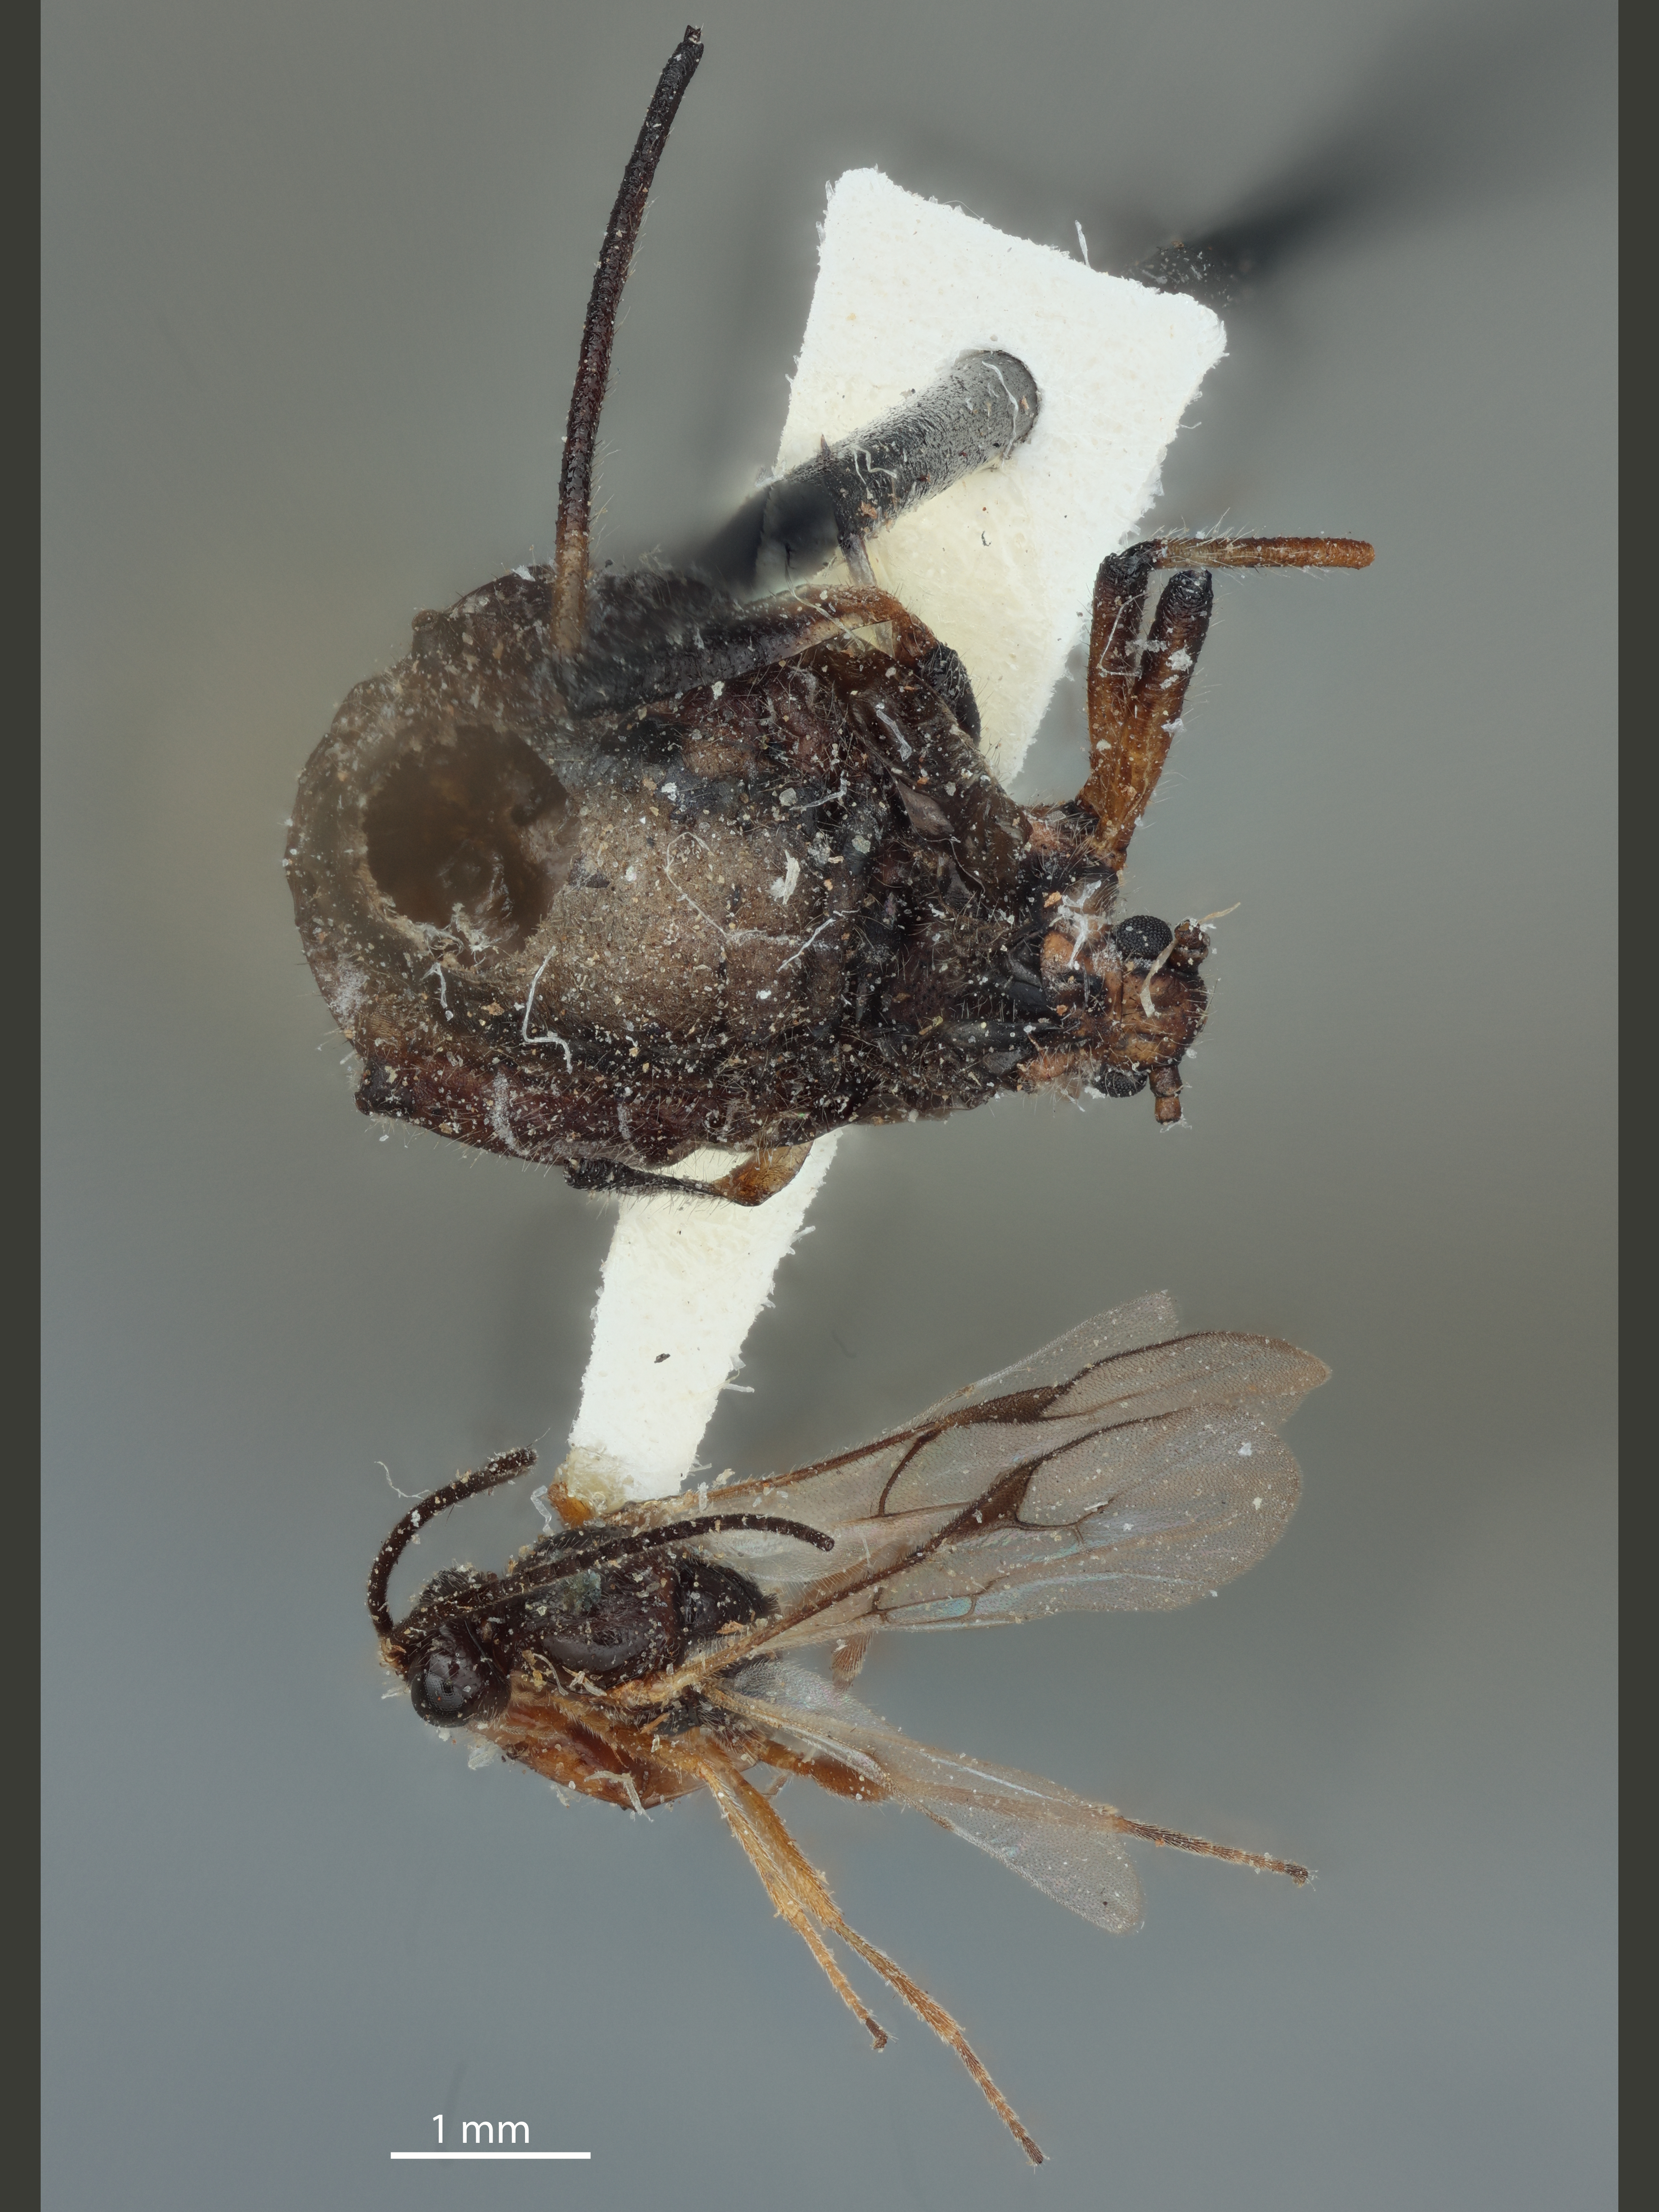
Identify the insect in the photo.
Pauesia tropicalis
